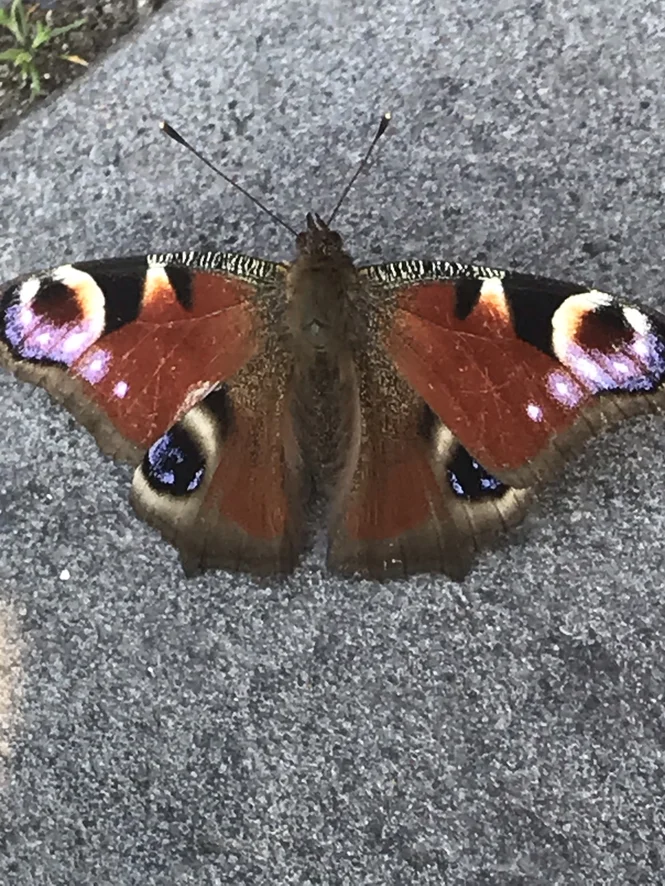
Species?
Aglais io
